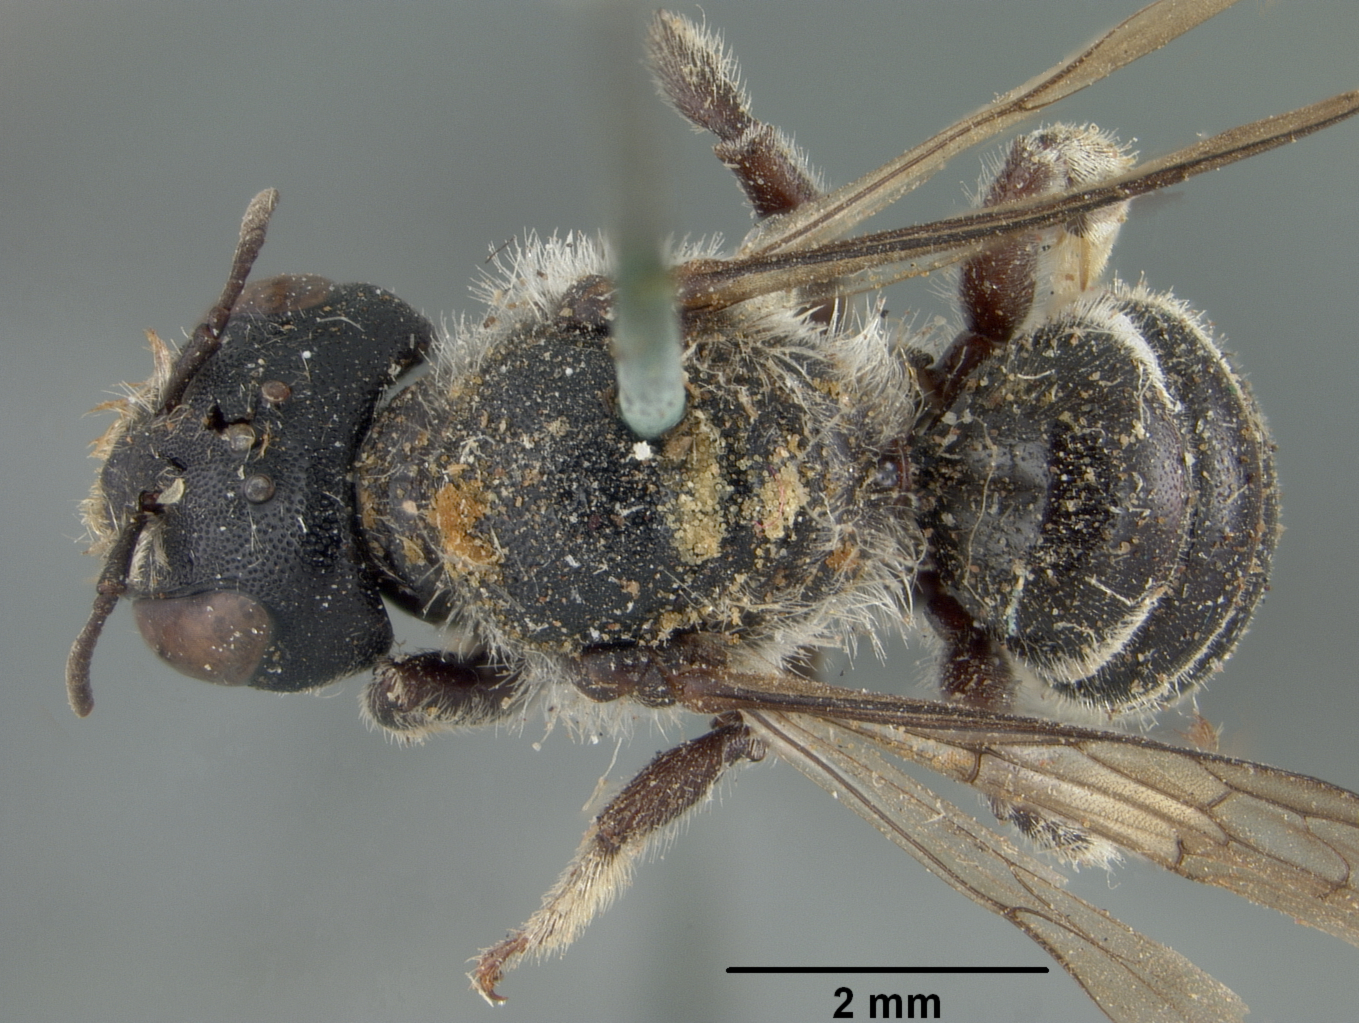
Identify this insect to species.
Hoplitis mescalerium
